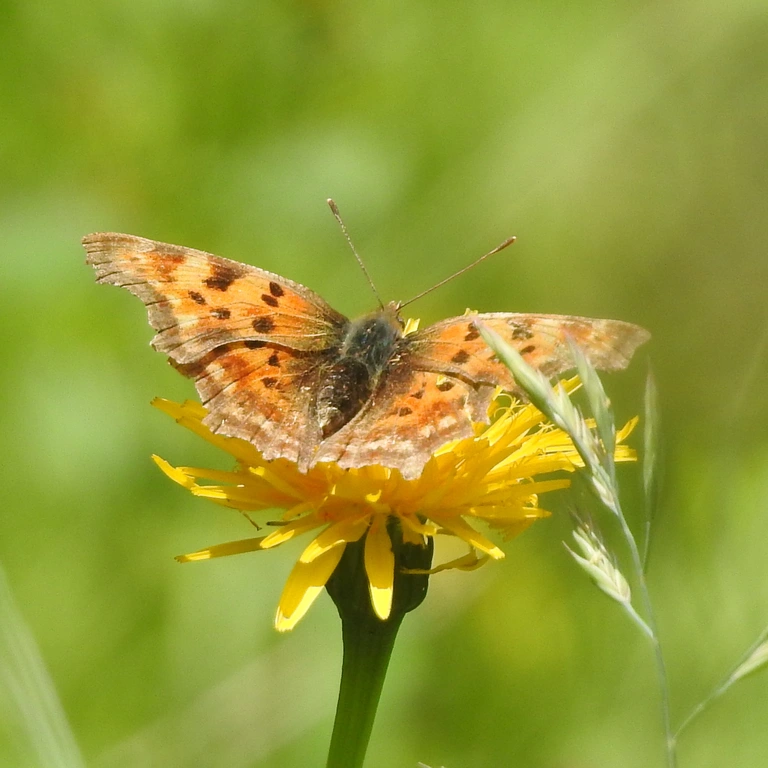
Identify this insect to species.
Polygonia c-album
